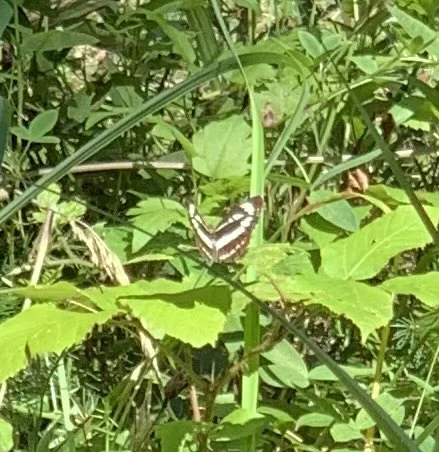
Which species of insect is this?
Neptis sappho
